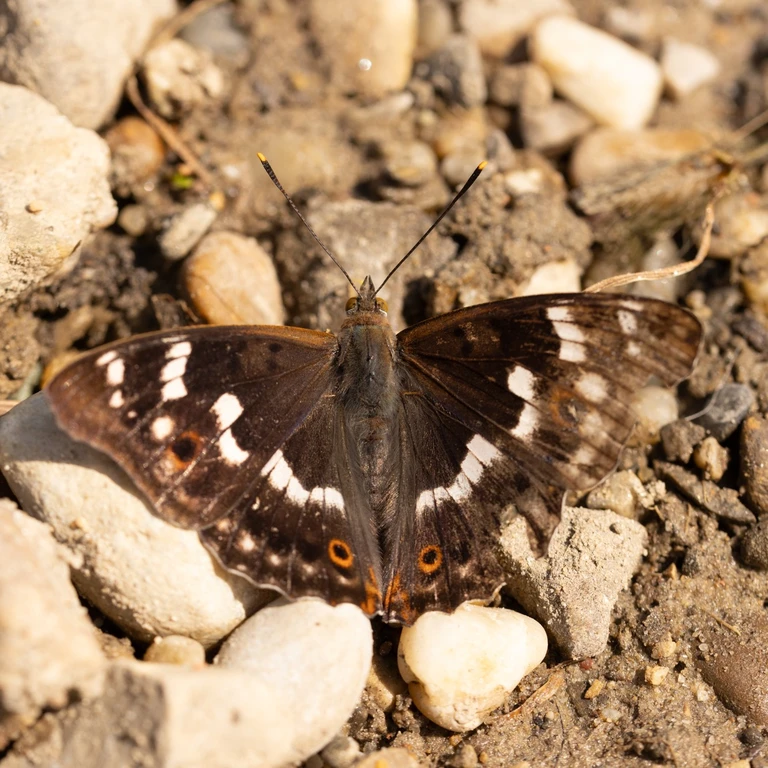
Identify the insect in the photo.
Apatura ilia
